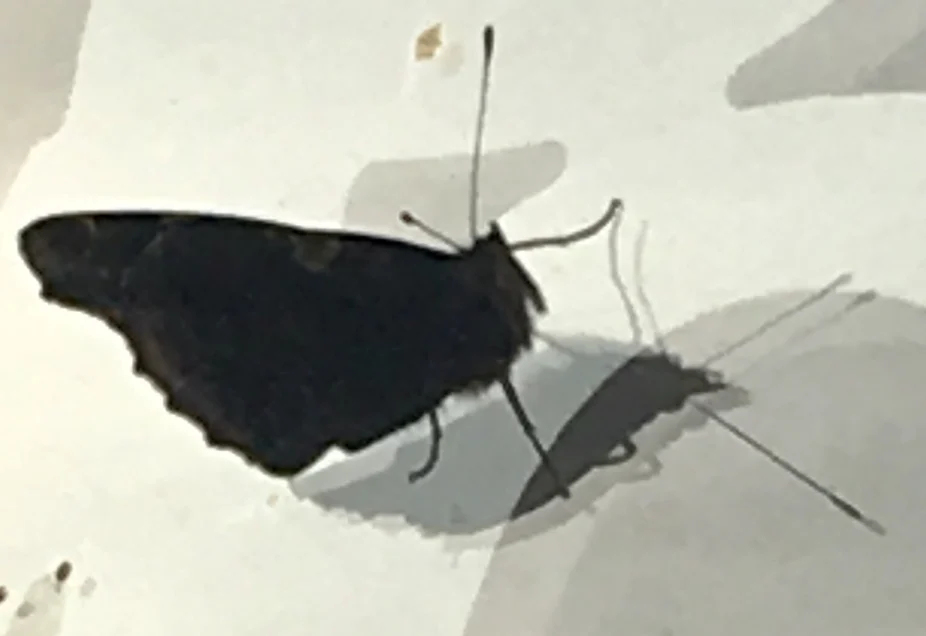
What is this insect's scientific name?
Vanessa atalanta
